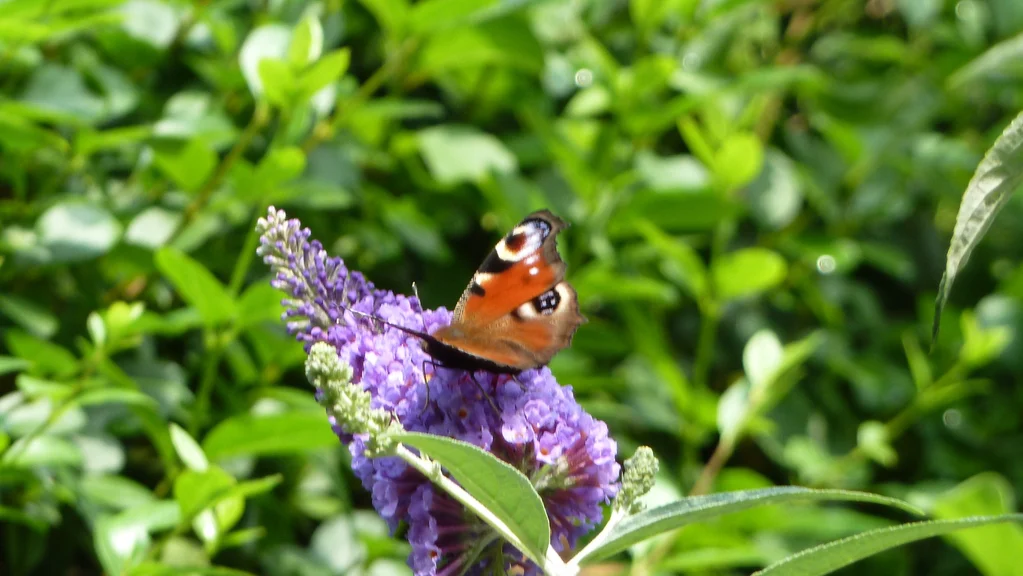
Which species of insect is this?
Aglais io
